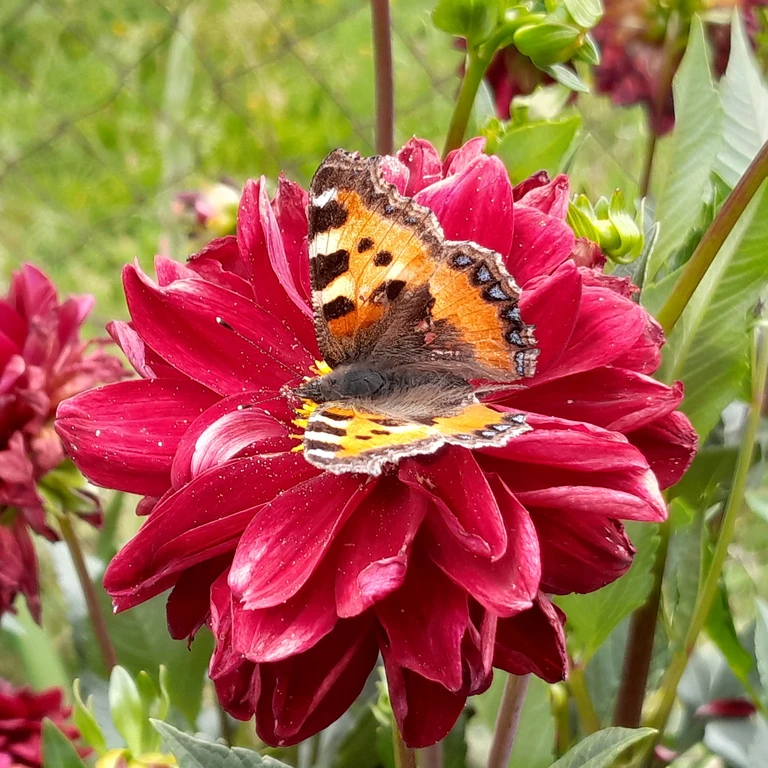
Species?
Aglais urticae
